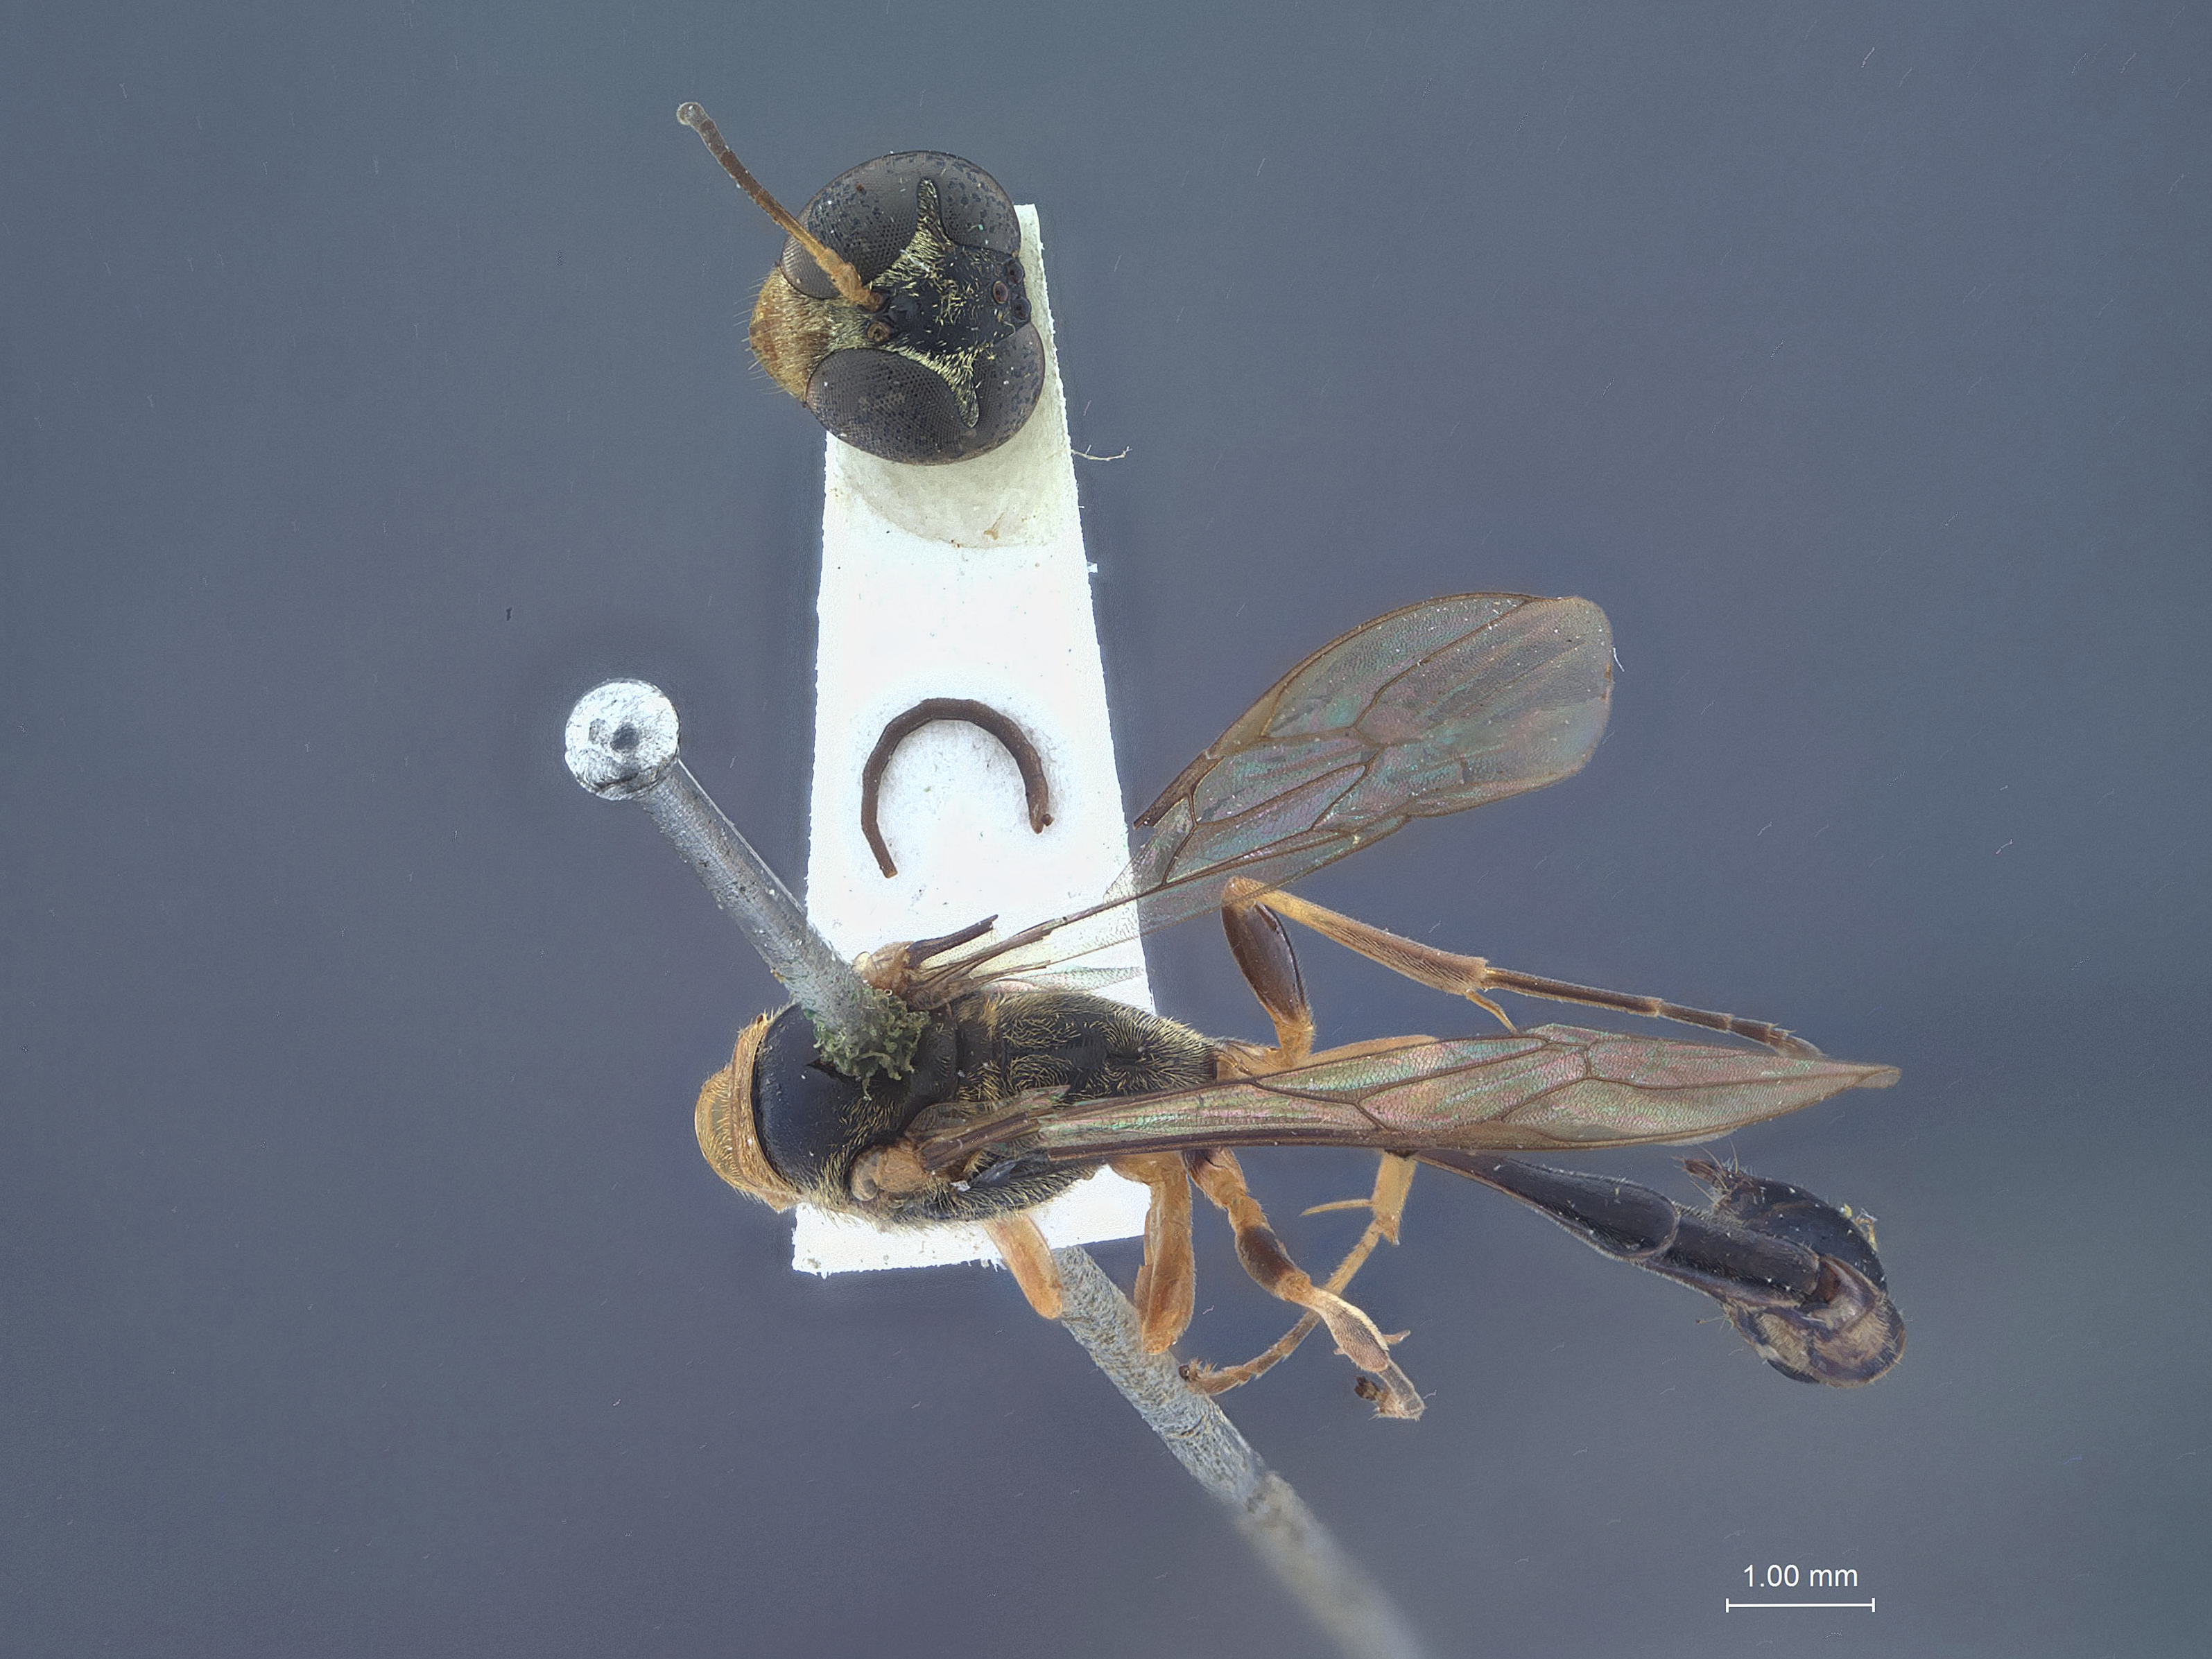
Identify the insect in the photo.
Trypoxylon sandakanum
